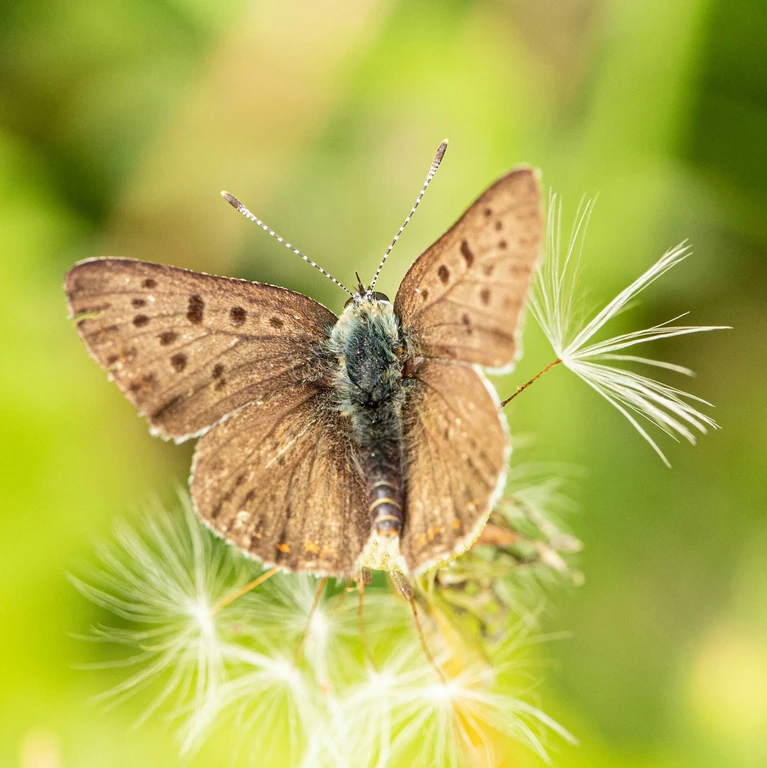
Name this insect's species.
Lycaena tityrus (also Loweia tityrus)
